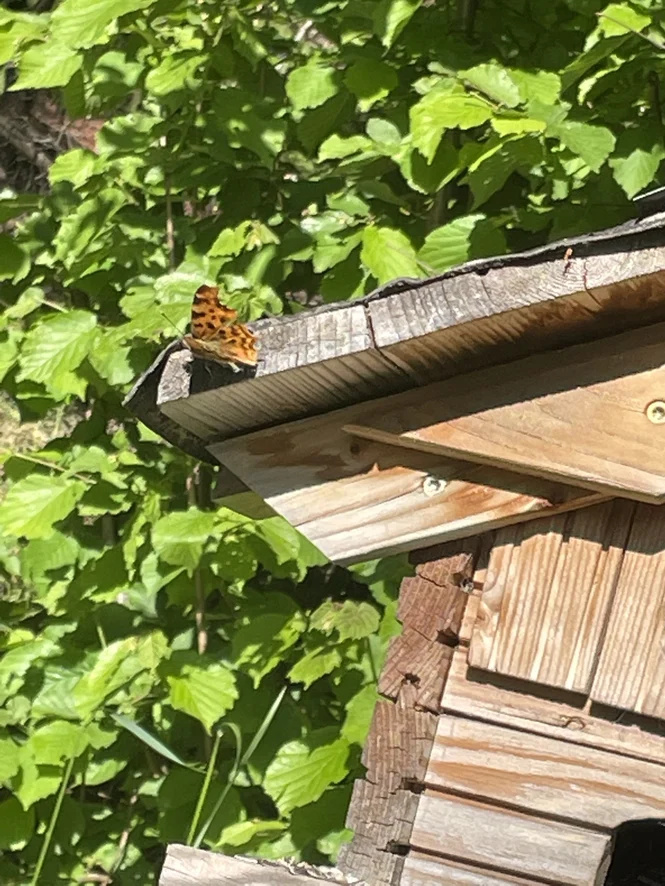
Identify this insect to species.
Polygonia c-album
